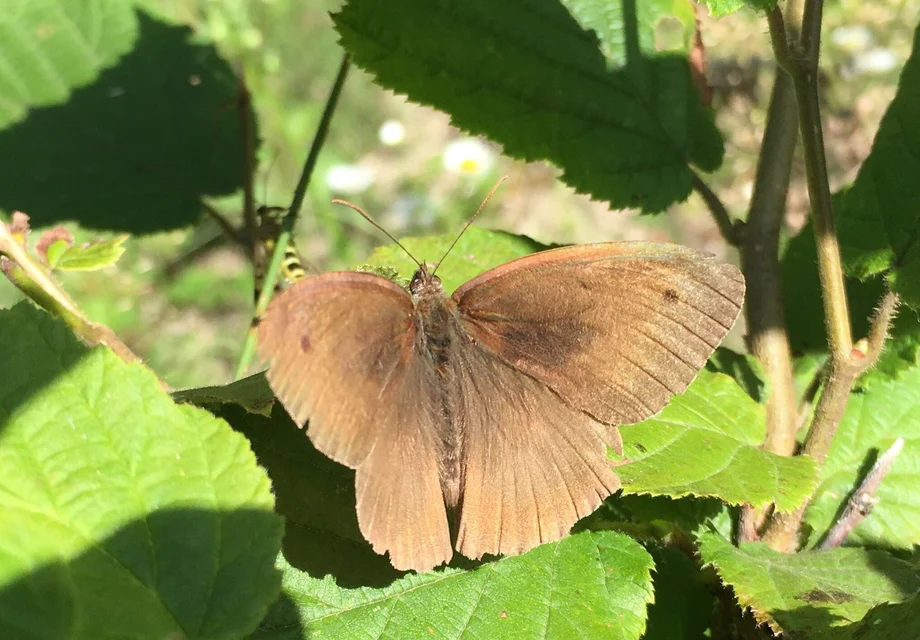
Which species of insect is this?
Maniola jurtina
